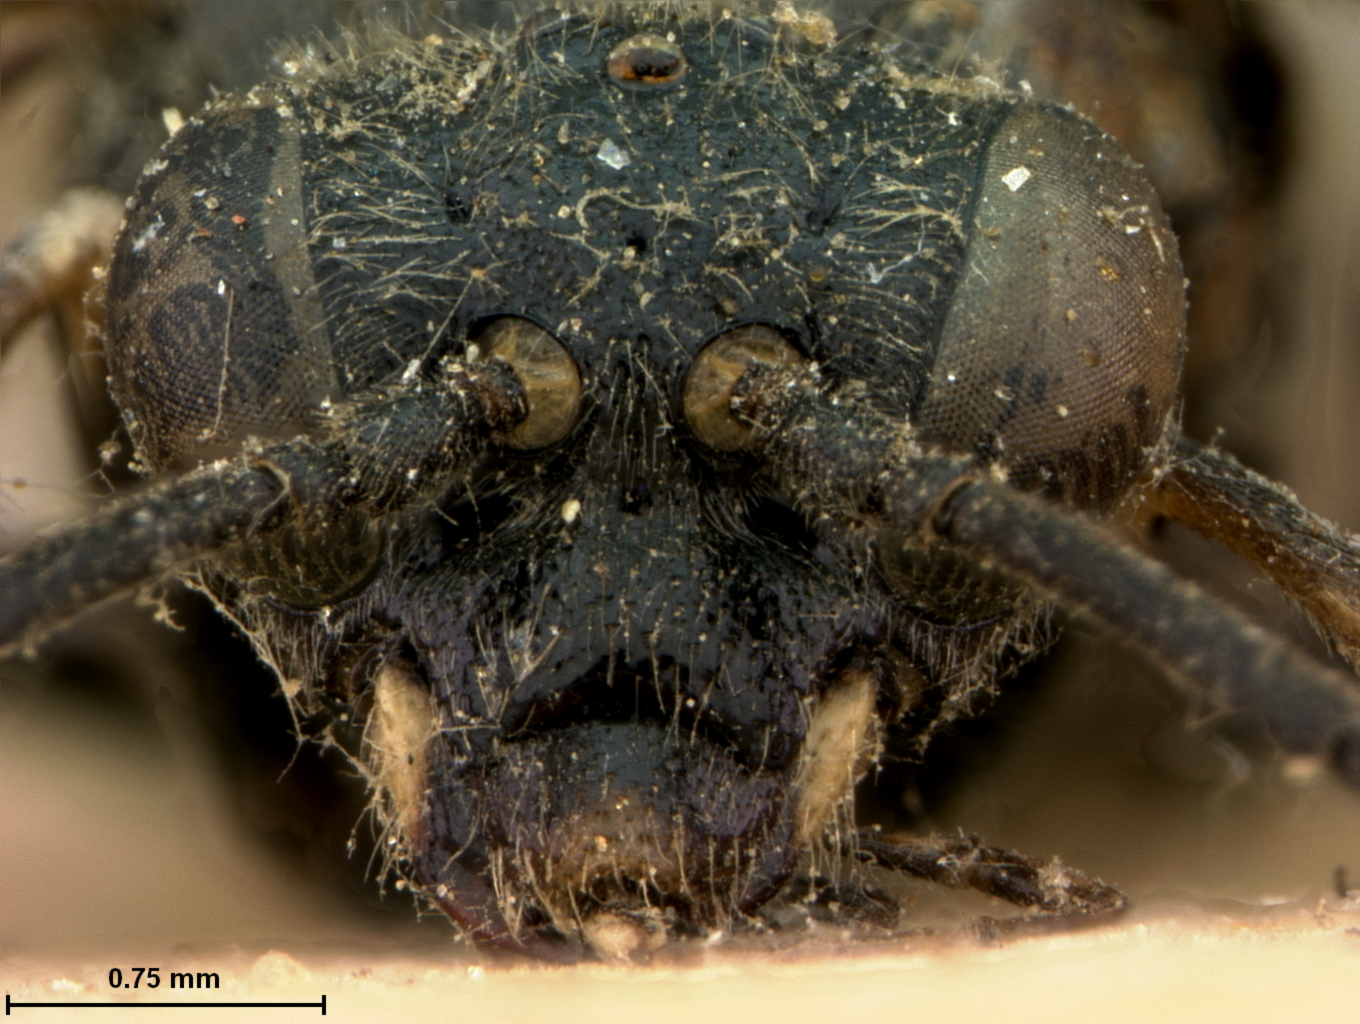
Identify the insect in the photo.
Macrophya nigra
